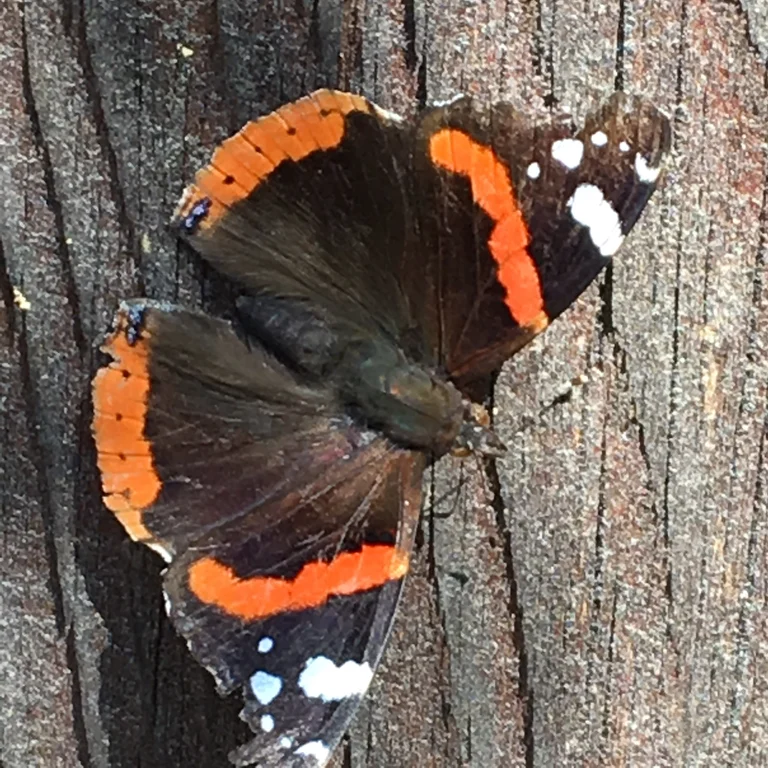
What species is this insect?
Vanessa atalanta
